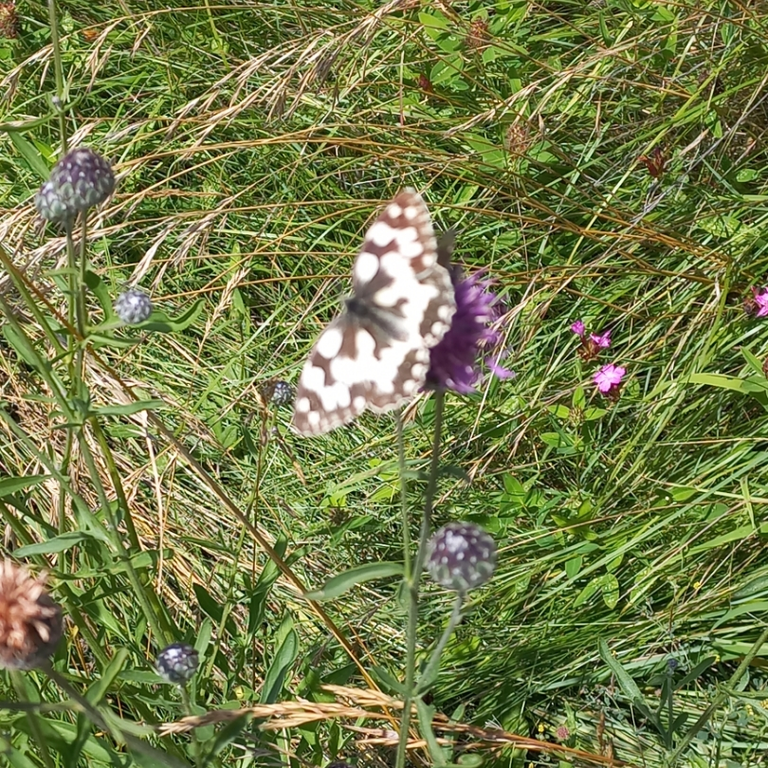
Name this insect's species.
Melanargia galathea
